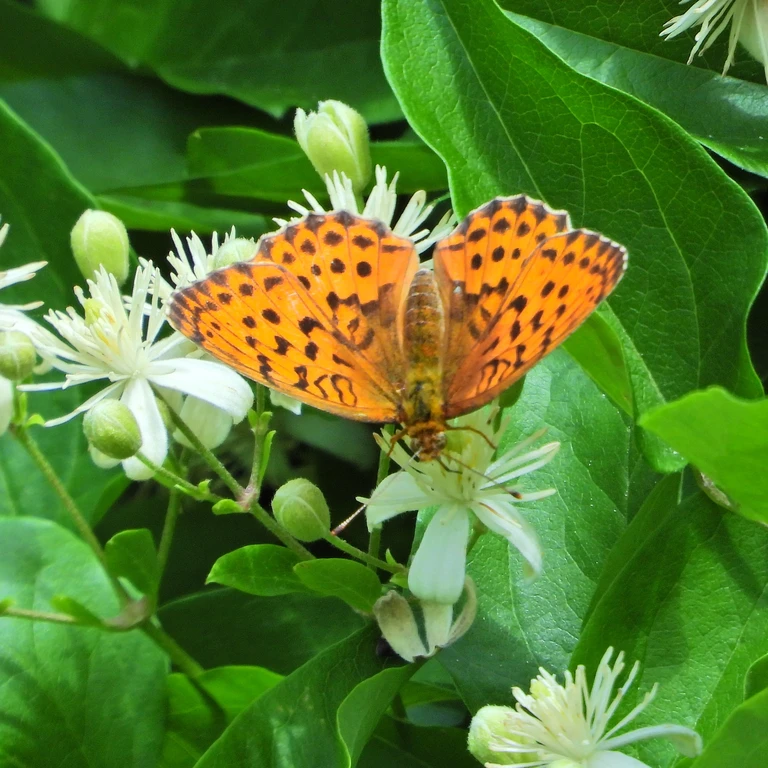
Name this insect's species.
Brenthis daphne
